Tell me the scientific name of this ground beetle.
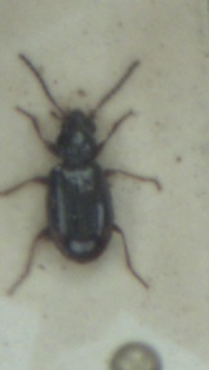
Bembidion doris
